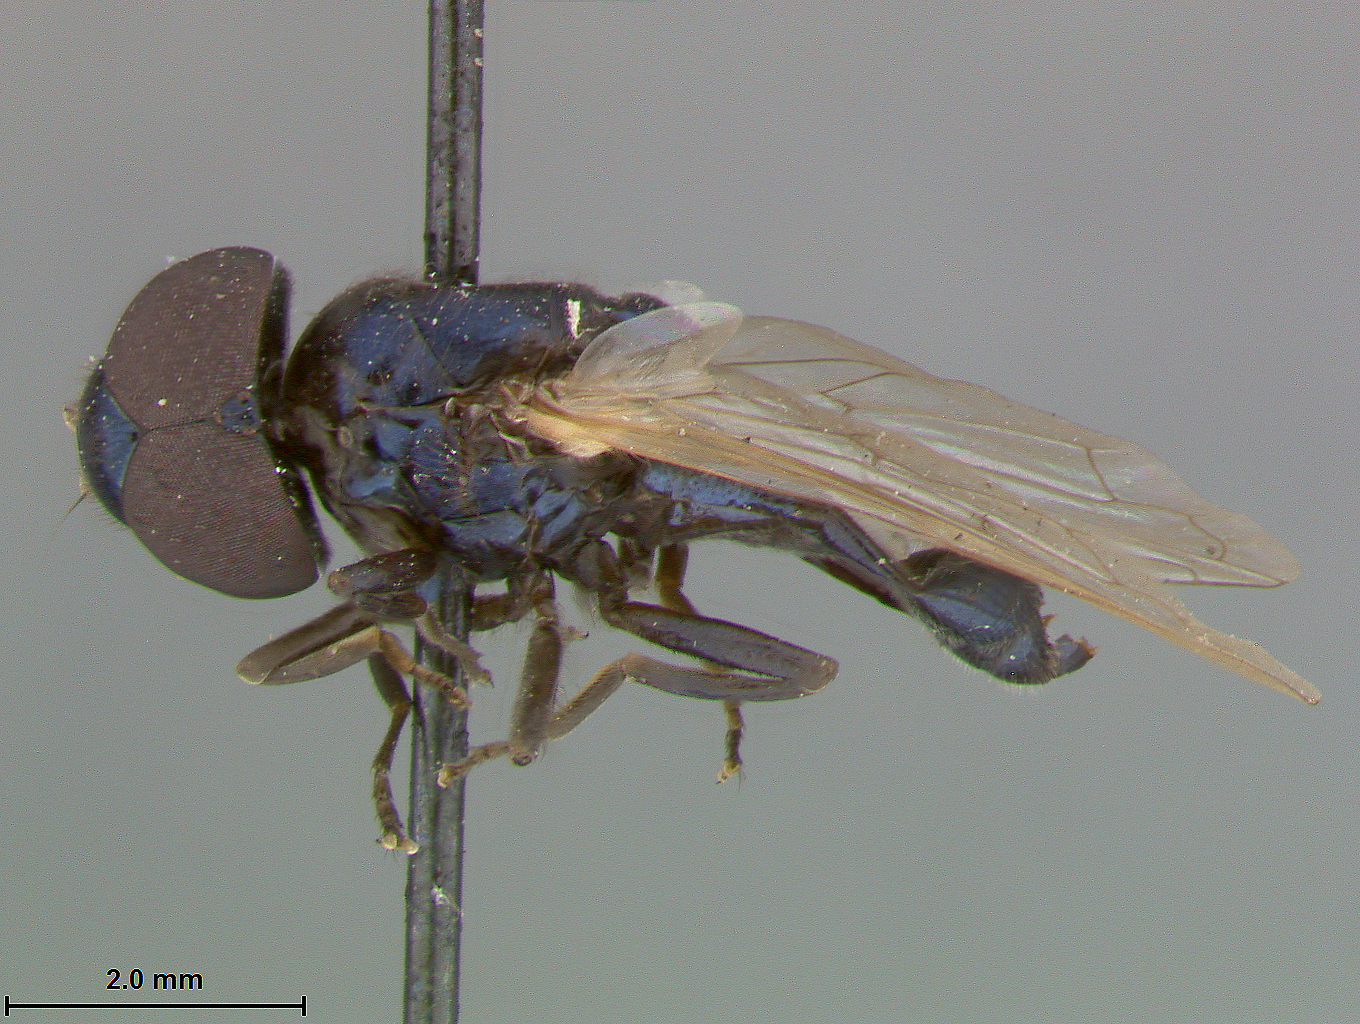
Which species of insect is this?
Chrysogaster texana
